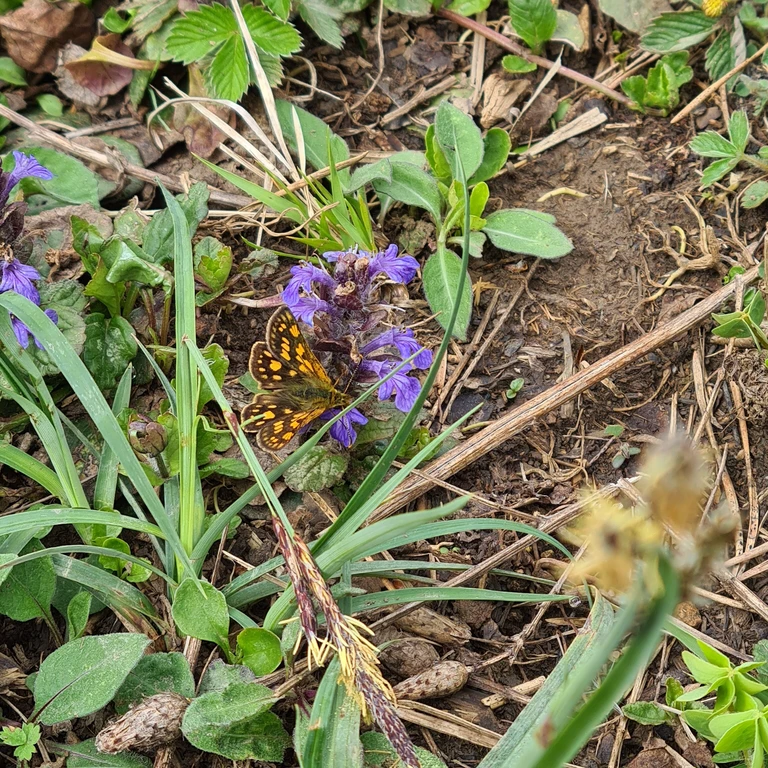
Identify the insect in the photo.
Carterocephalus palaemon
